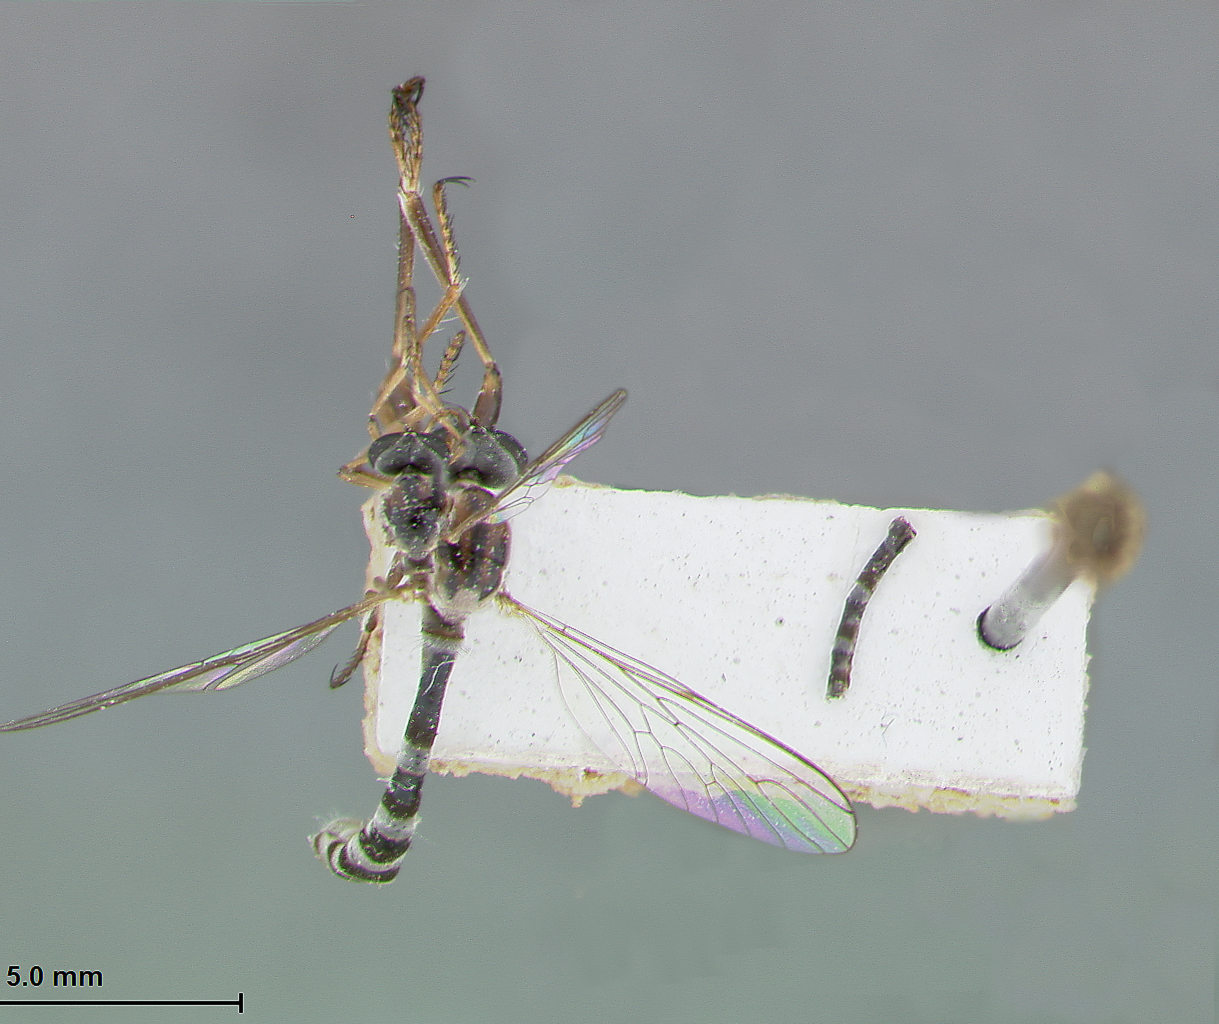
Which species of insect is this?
Euscelidia hyalina
